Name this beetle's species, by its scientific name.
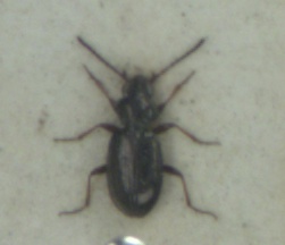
Bembidion lampros
